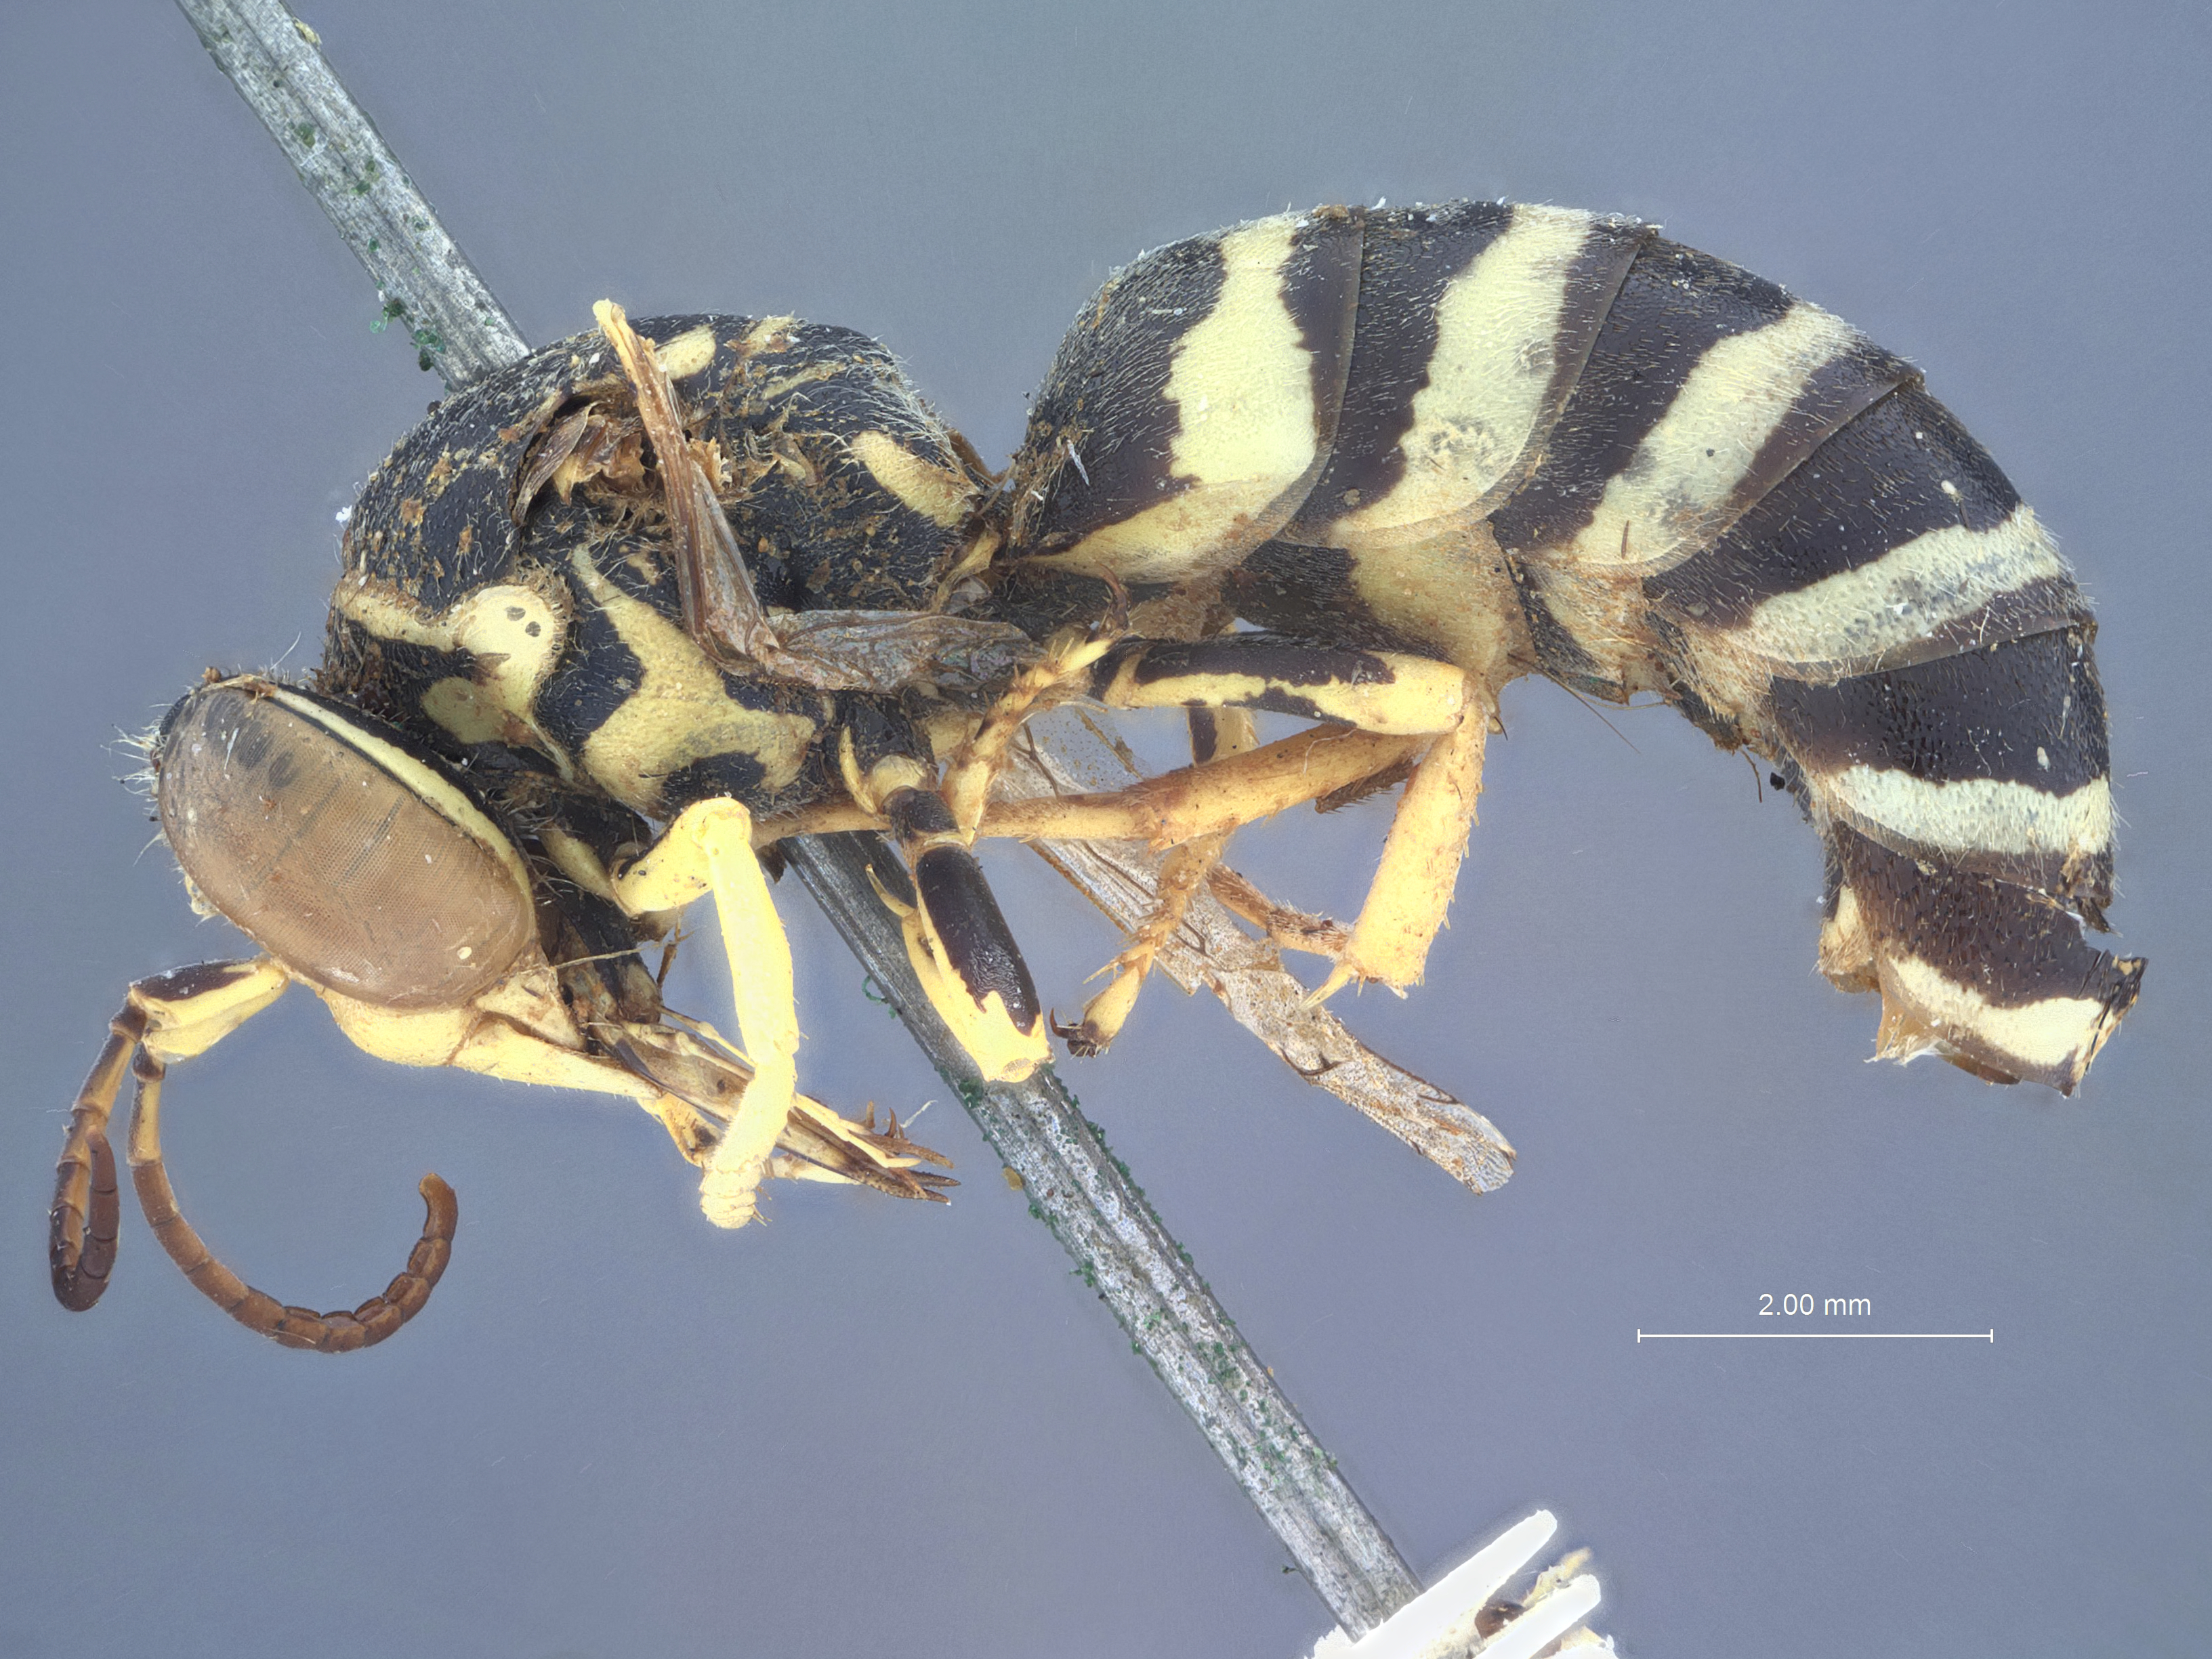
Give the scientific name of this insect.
Monedula femorata
